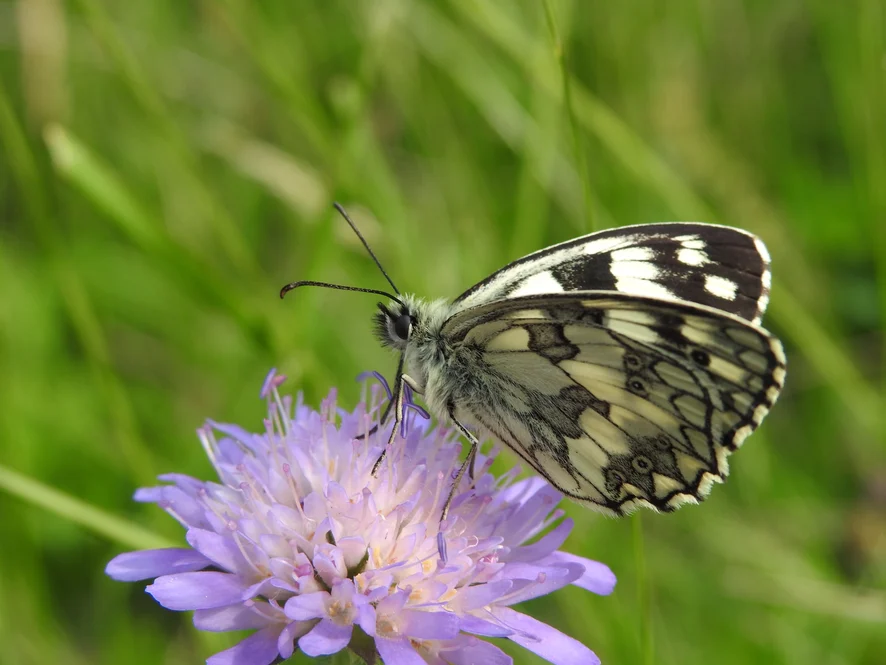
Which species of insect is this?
Melanargia galathea
